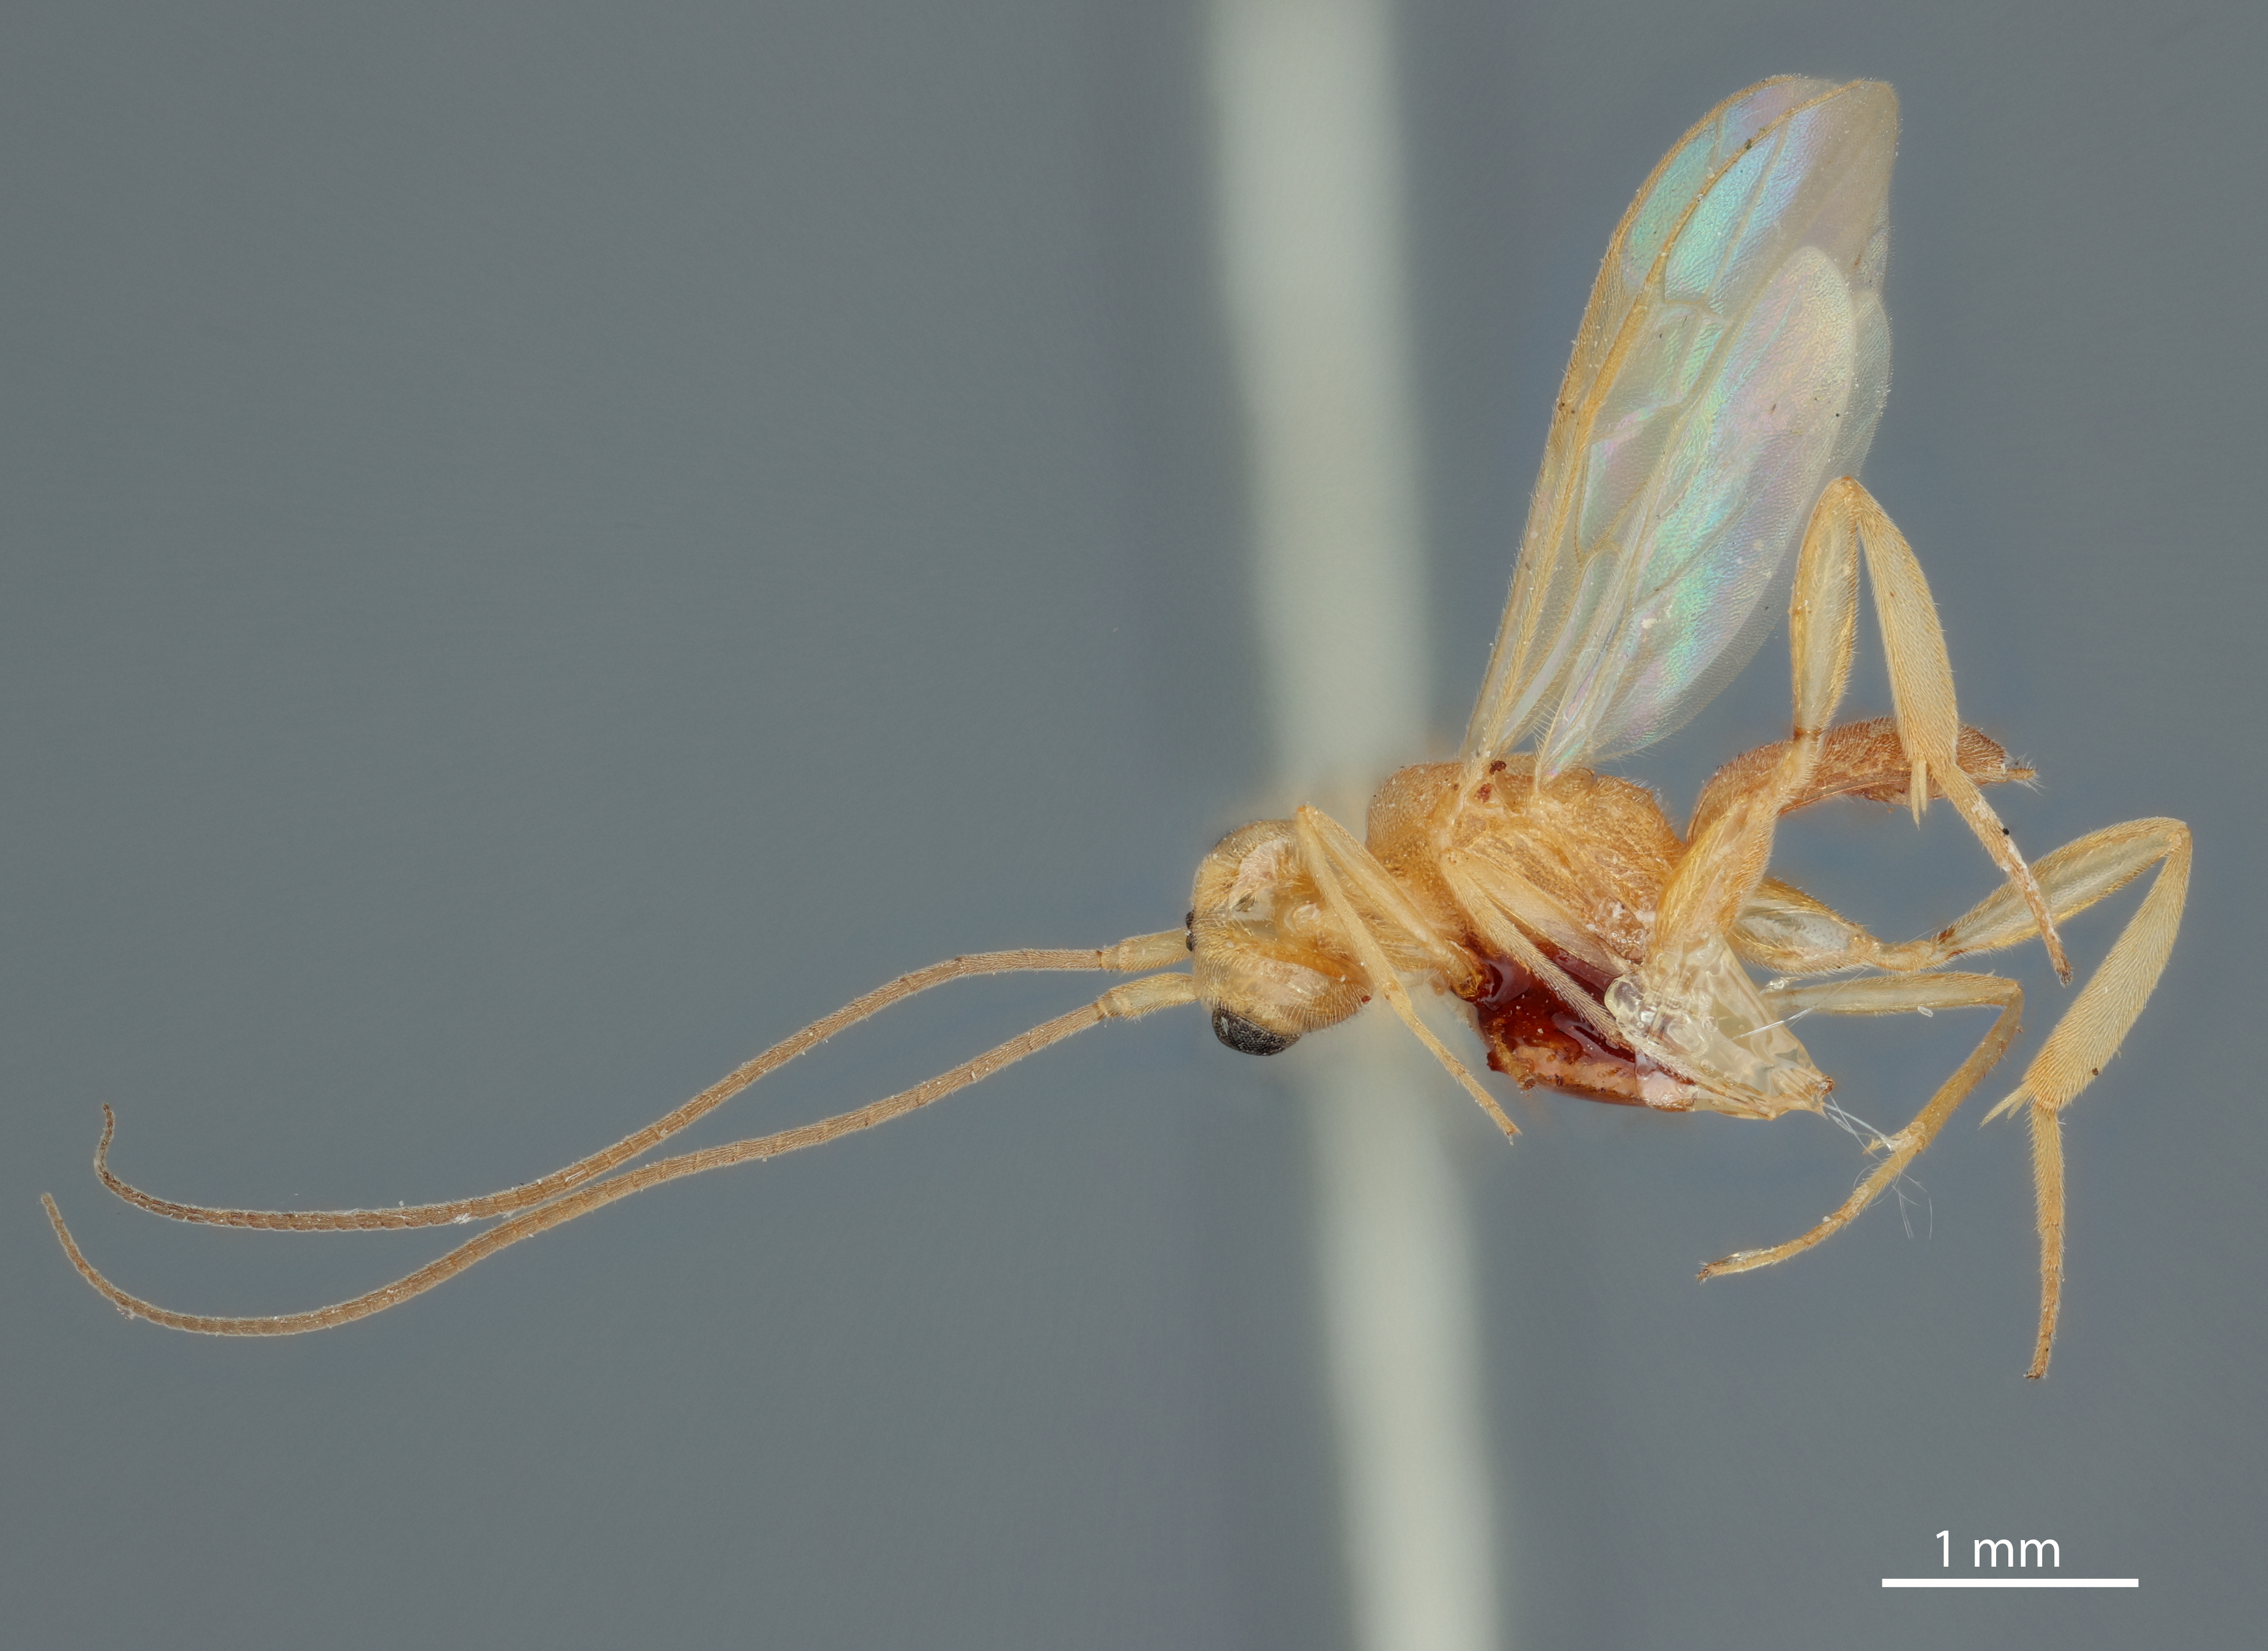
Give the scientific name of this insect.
Phanerotomella flava
